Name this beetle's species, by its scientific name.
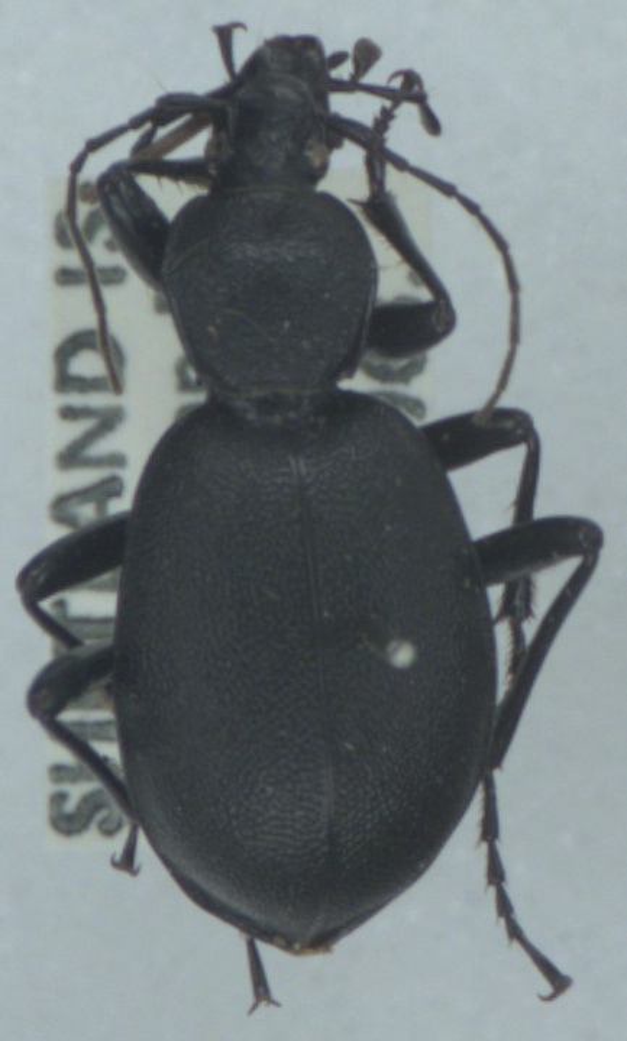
Cychrus caraboides
